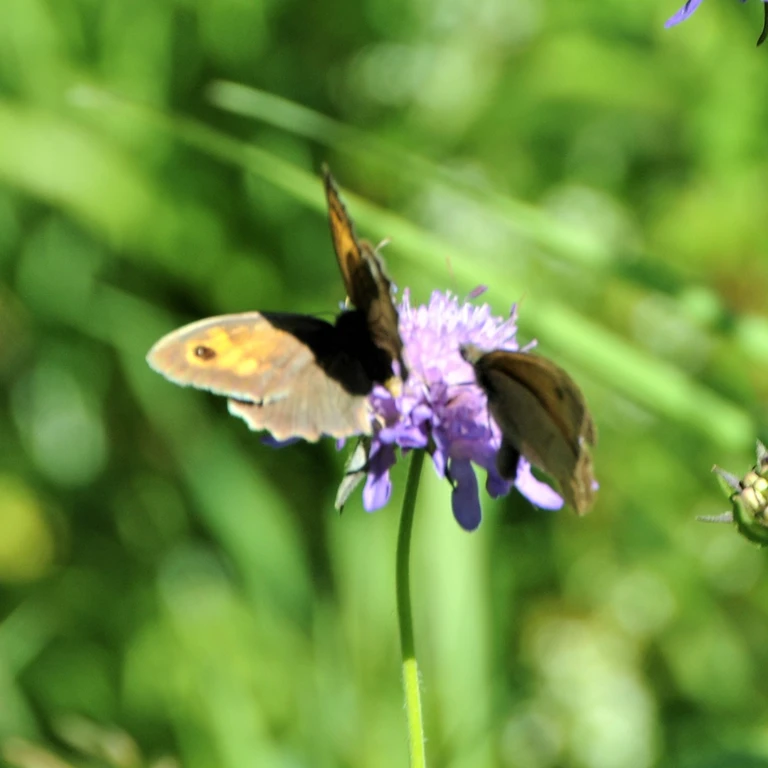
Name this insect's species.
Maniola jurtina
